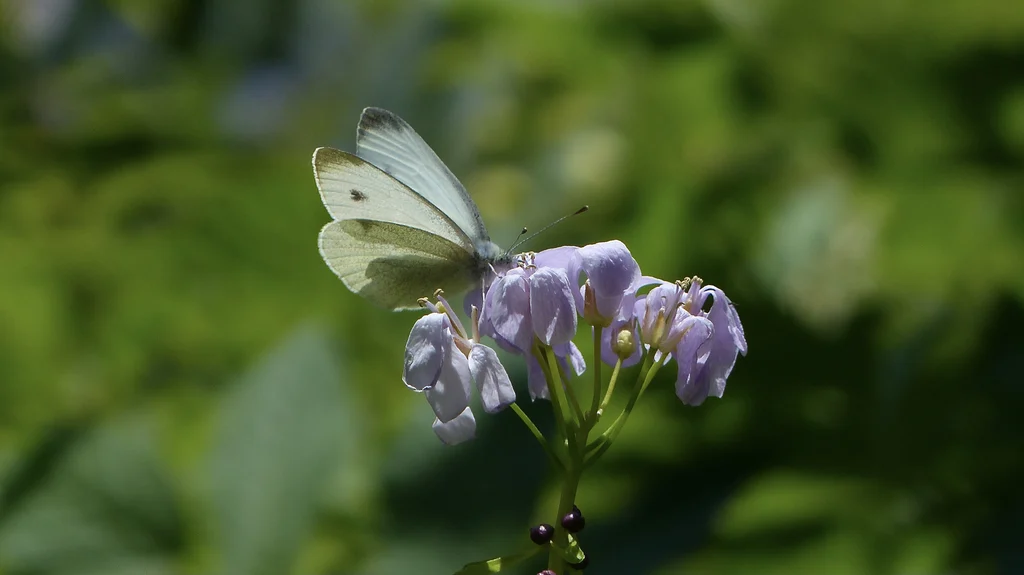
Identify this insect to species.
Pieris rapae
